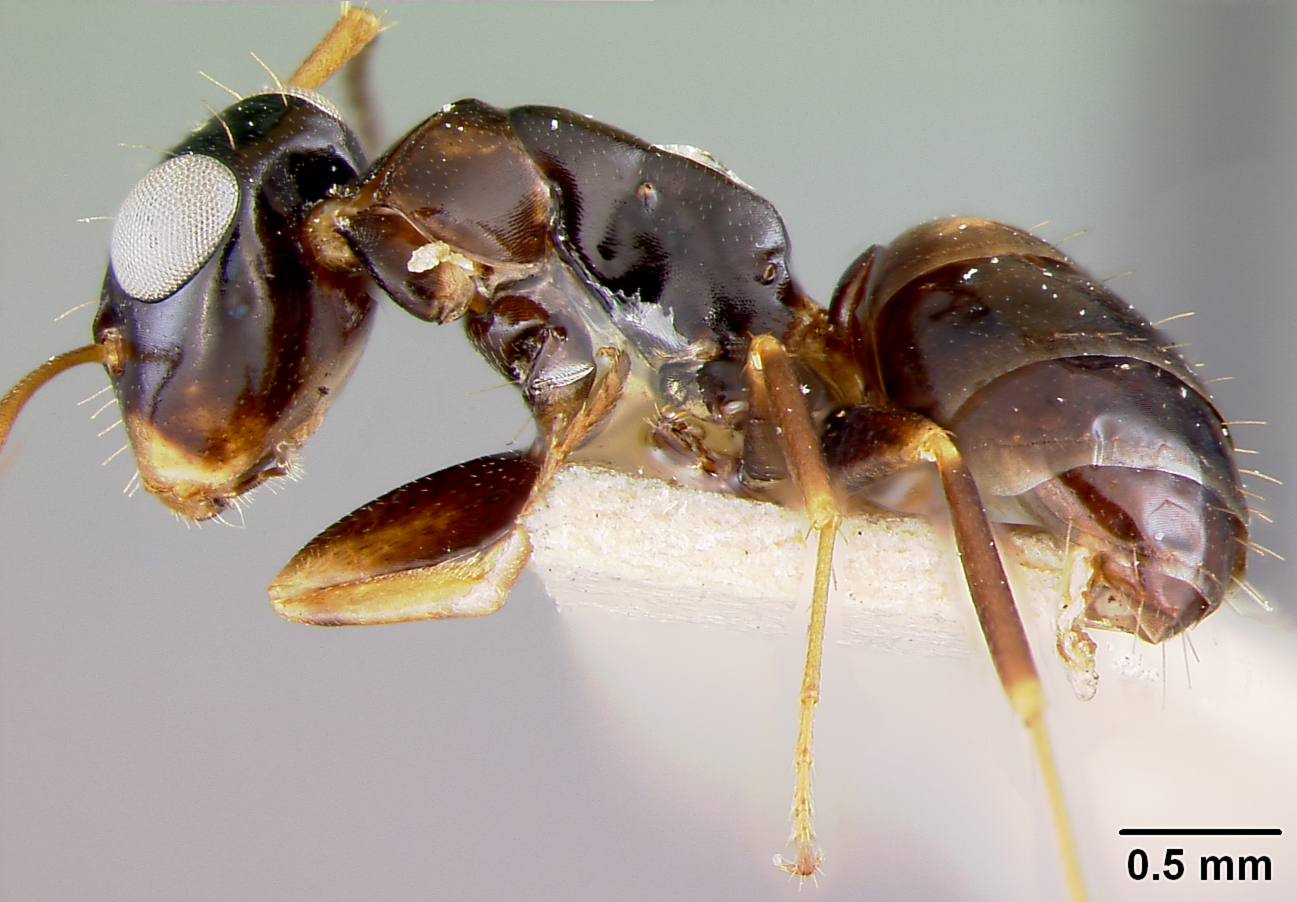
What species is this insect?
Opisthopsis respiciens
